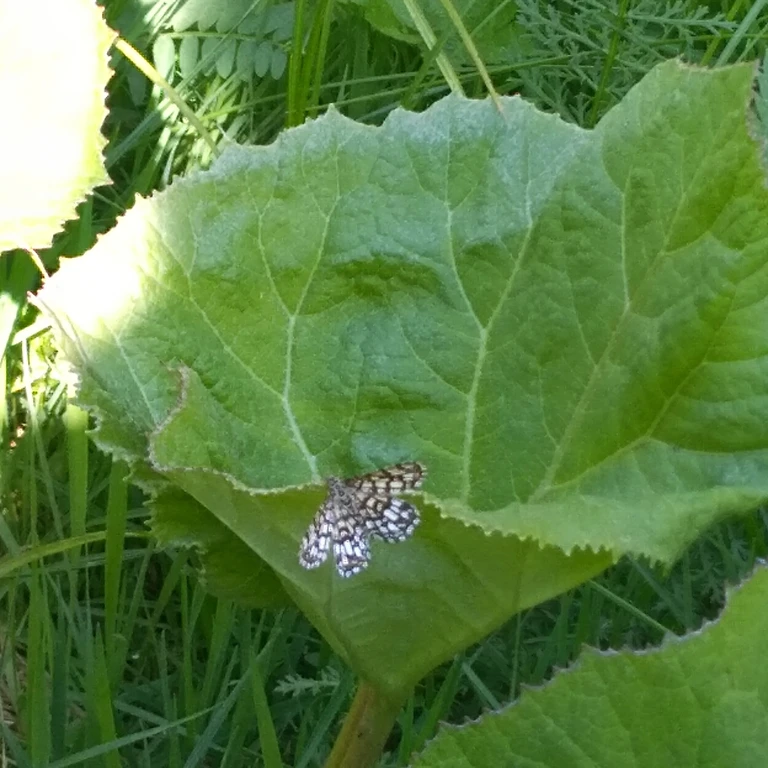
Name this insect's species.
Chiasmia clathrata
